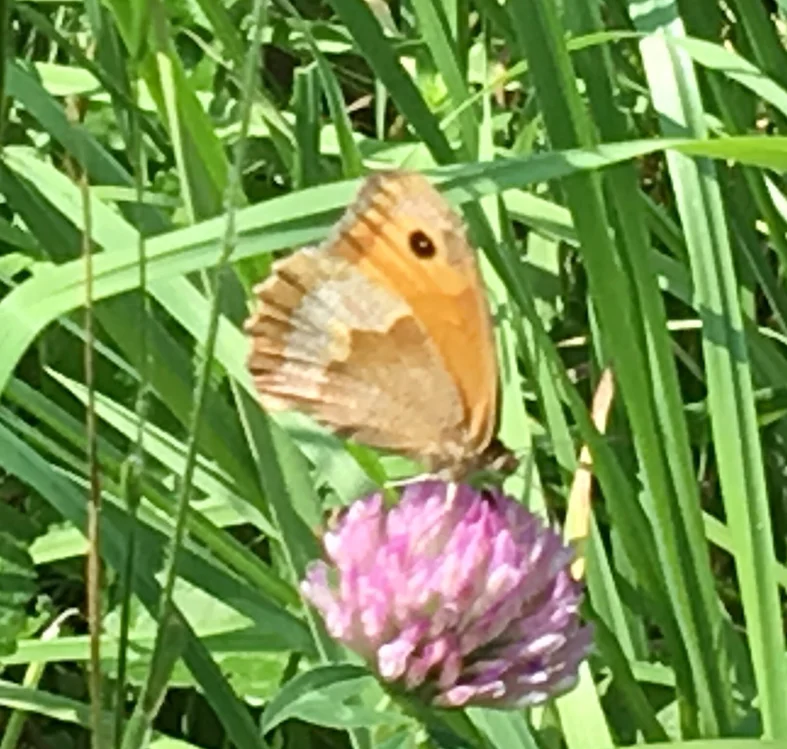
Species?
Maniola jurtina
